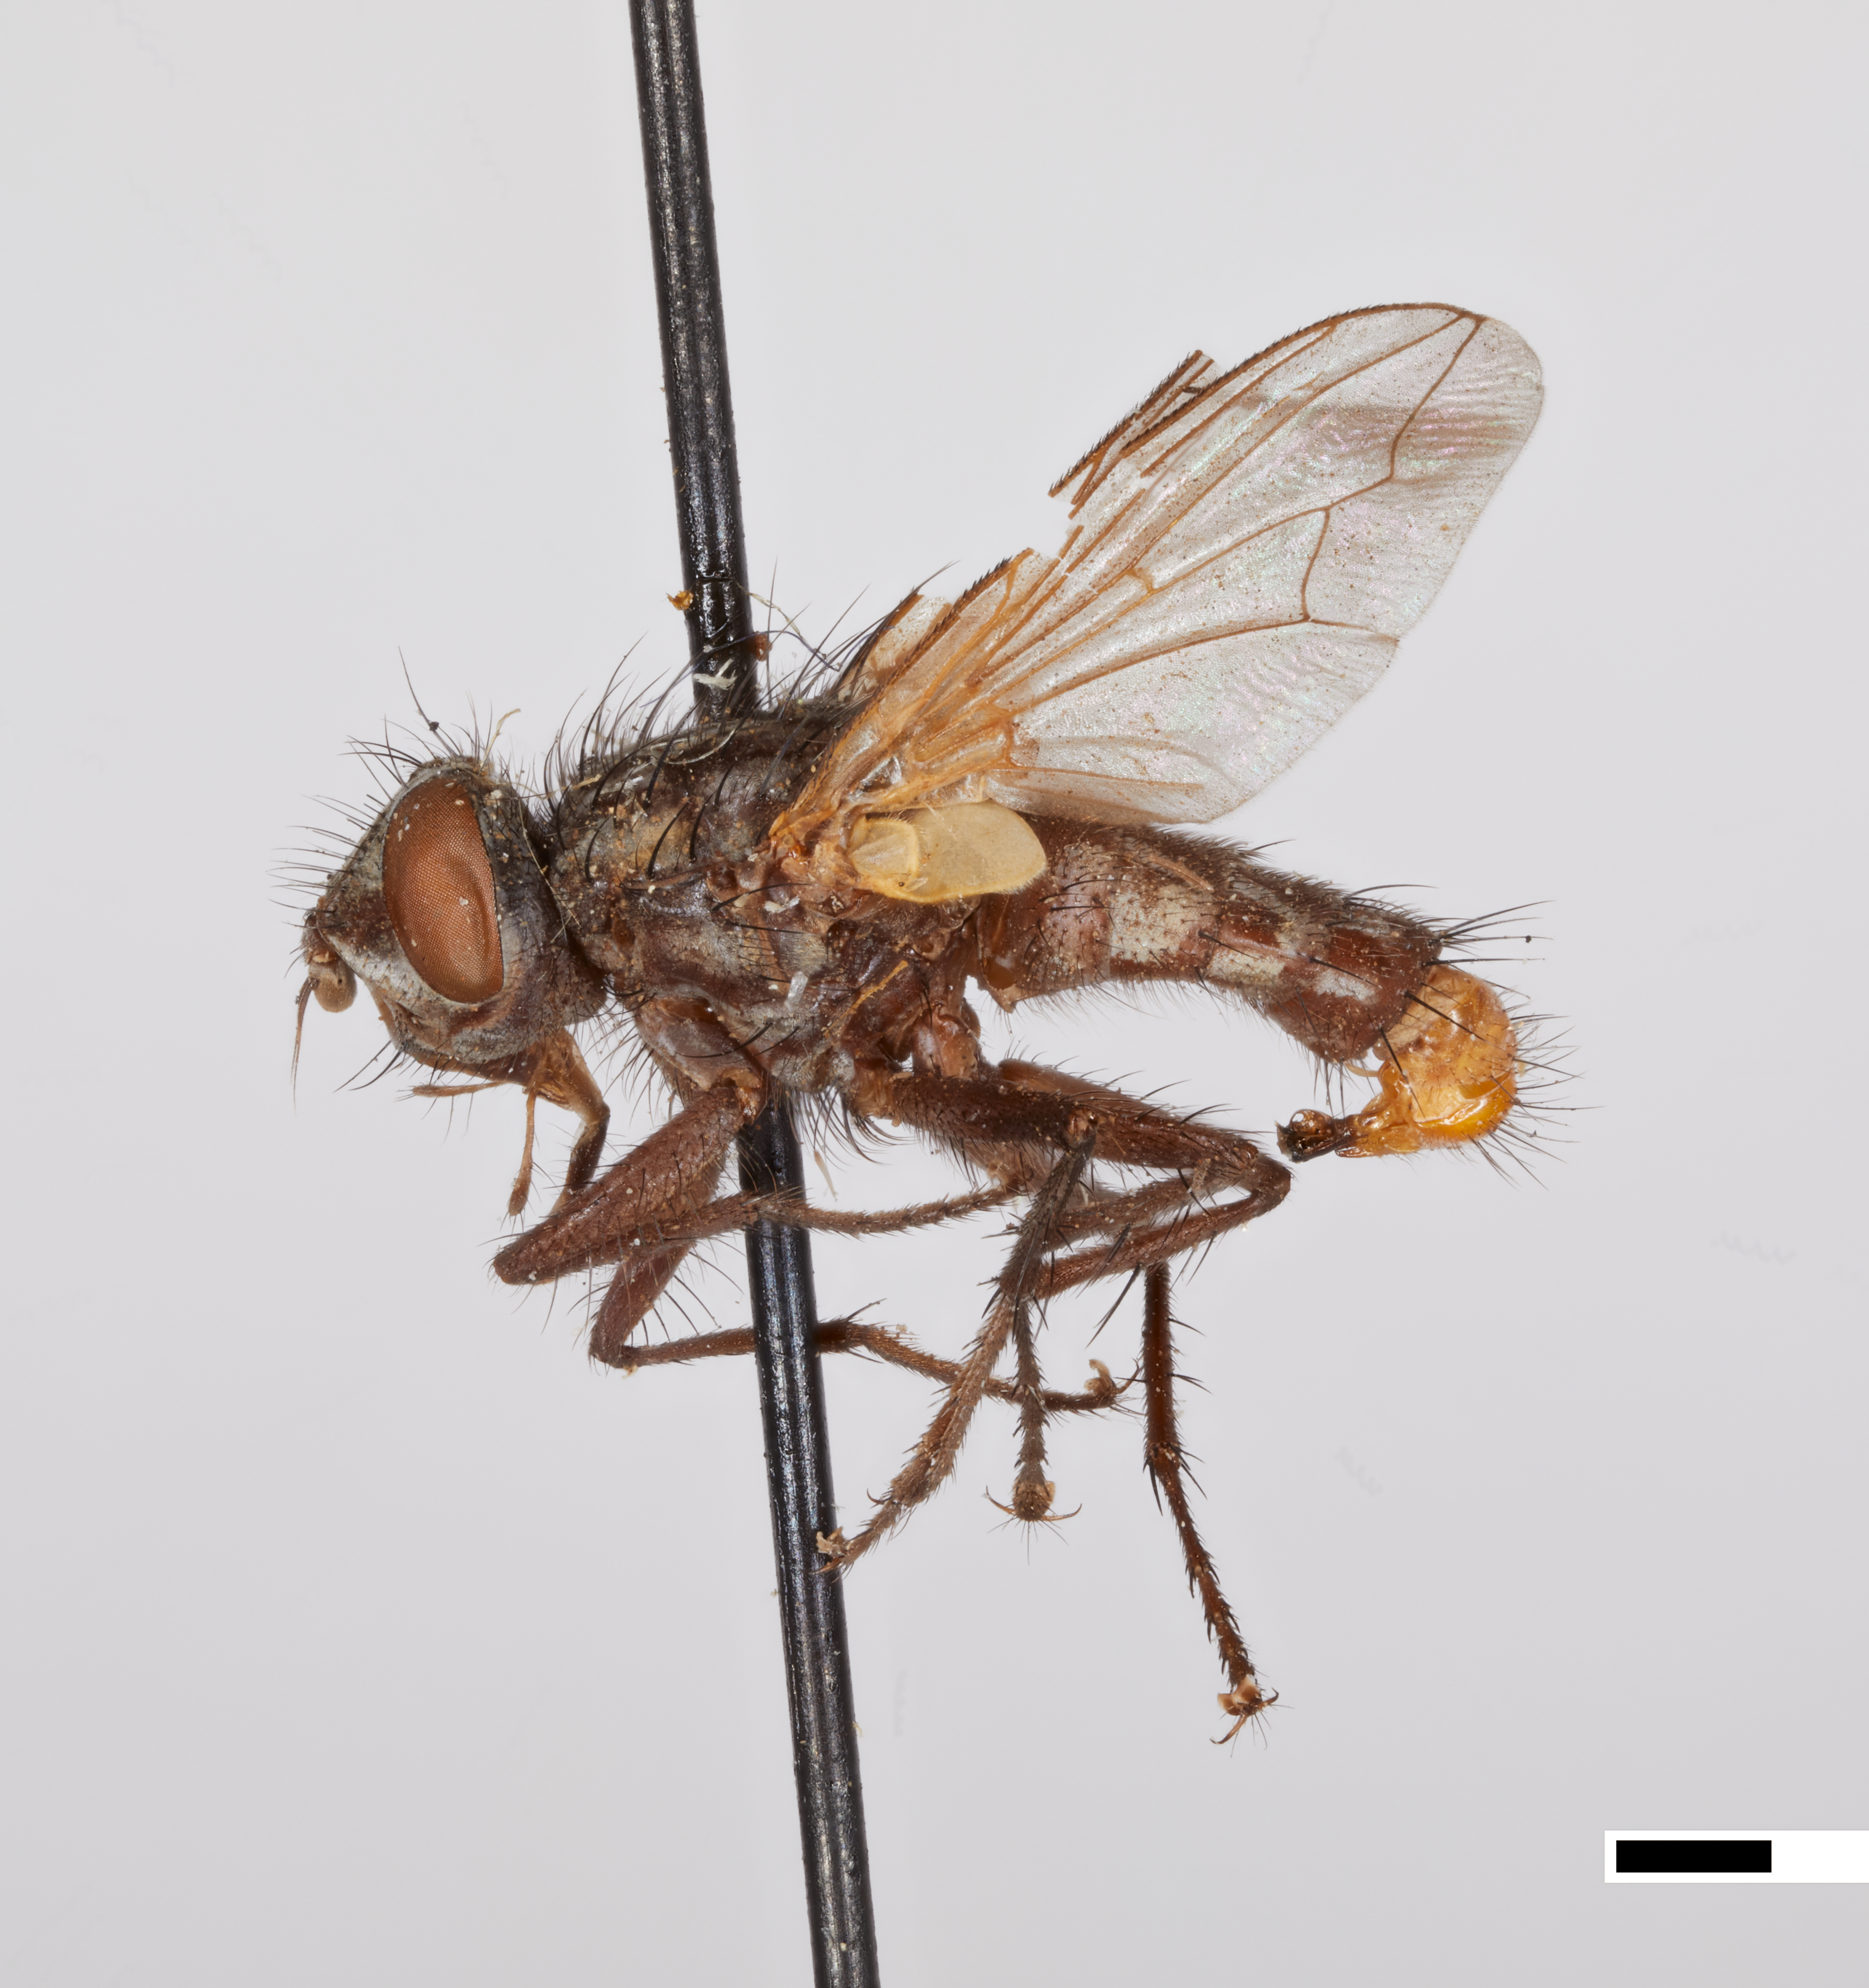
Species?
Microcerellamyia retusa
